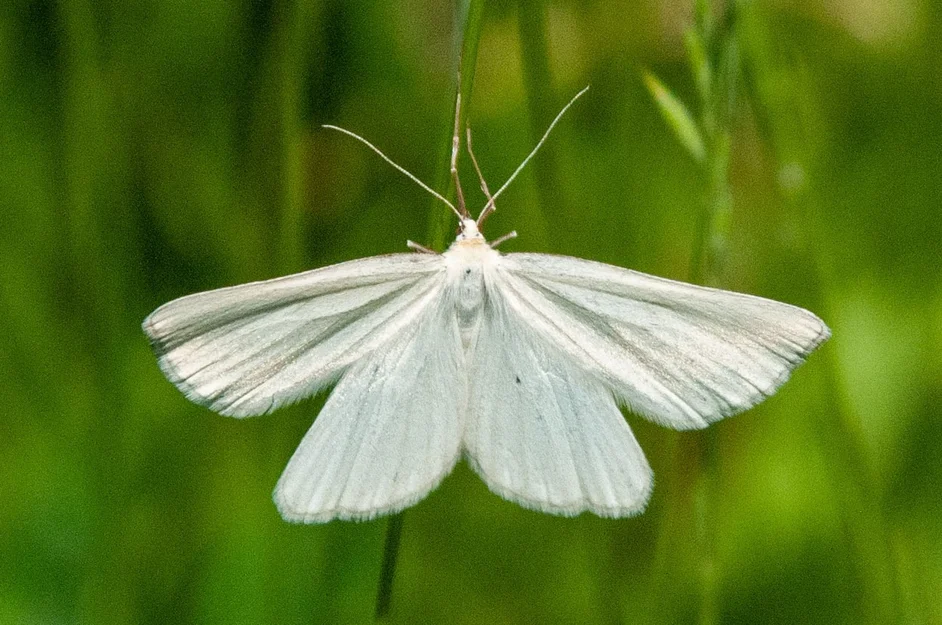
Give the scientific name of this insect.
Siona lineata
